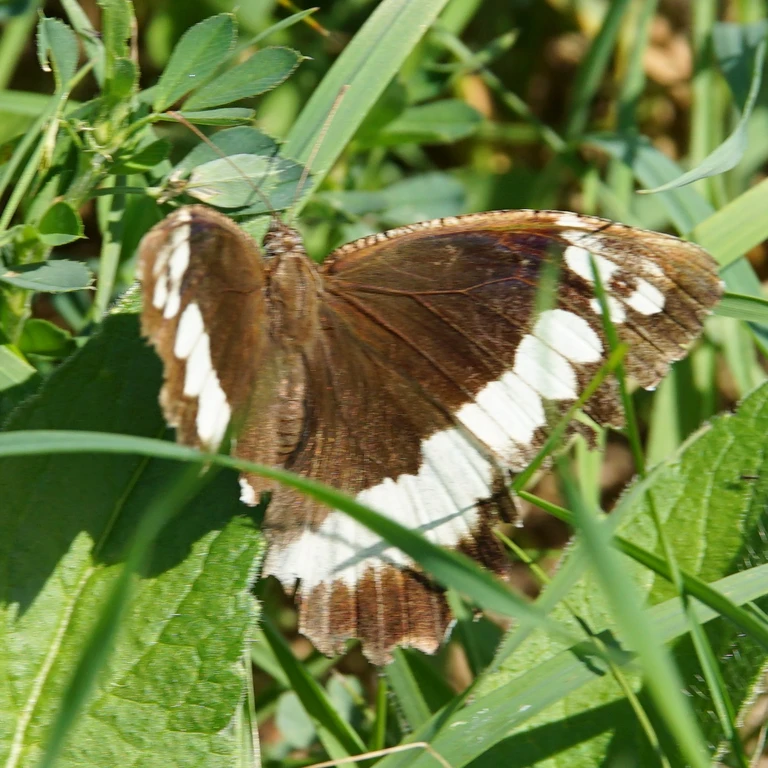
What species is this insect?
Brintesia circe
